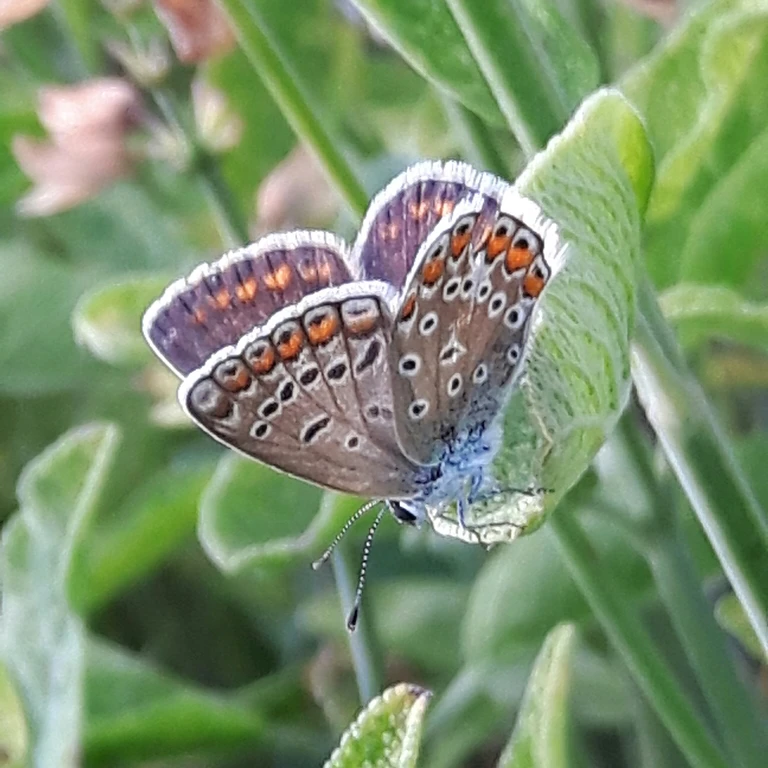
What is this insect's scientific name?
Polyommatus icarus
